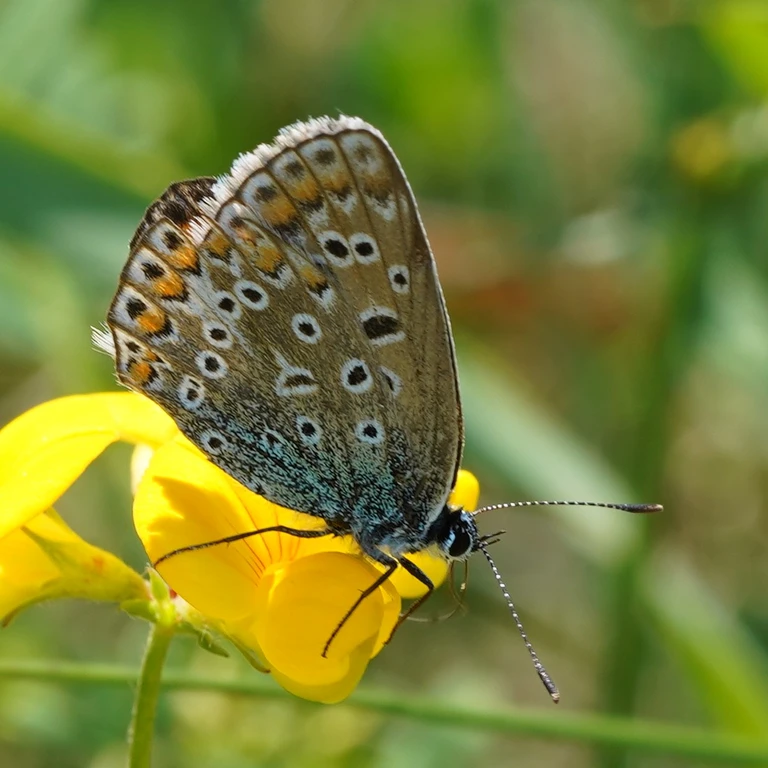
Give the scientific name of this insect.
Polyommatus icarus
